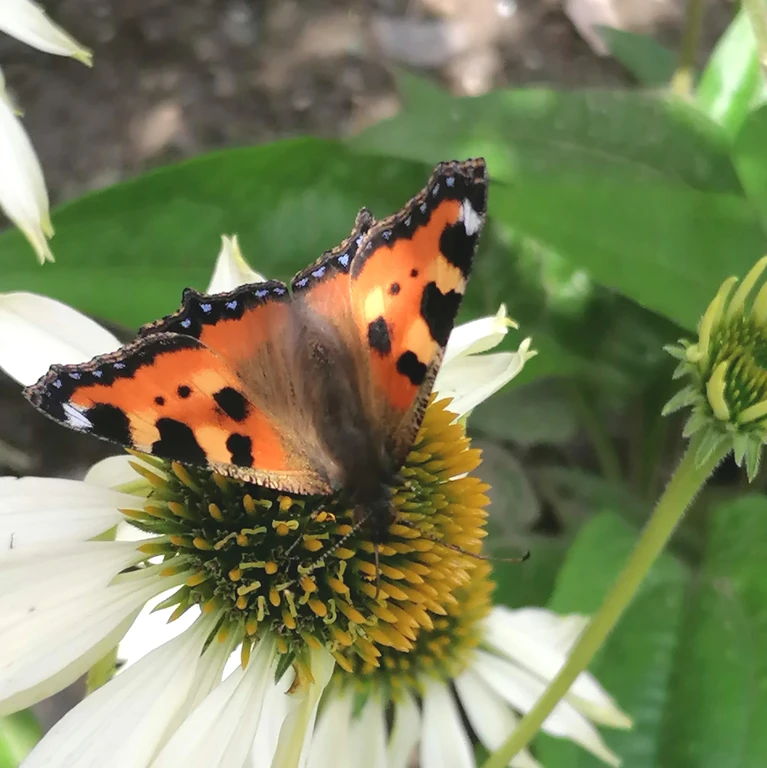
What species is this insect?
Aglais urticae
